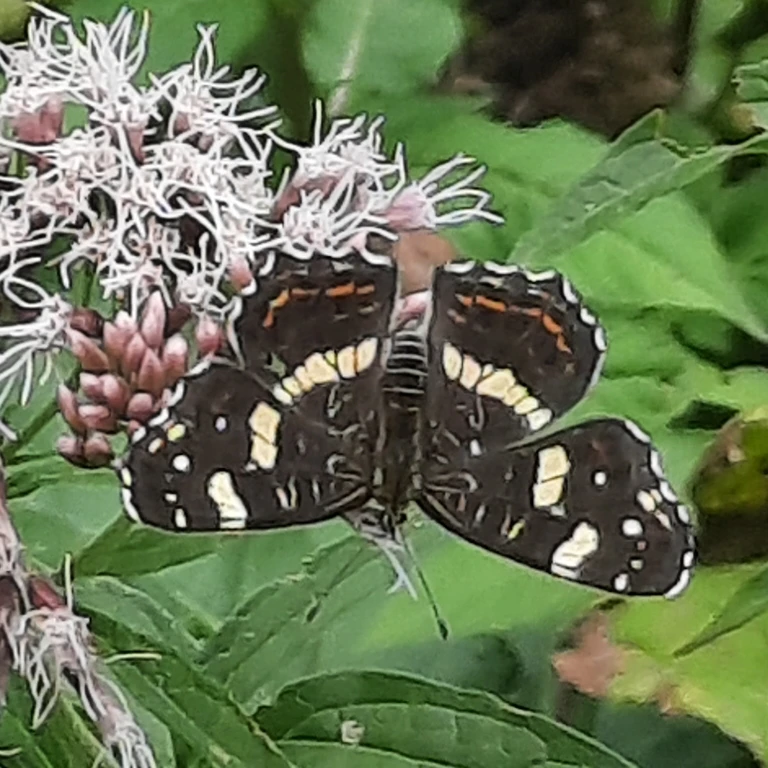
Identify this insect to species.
Araschnia levana
